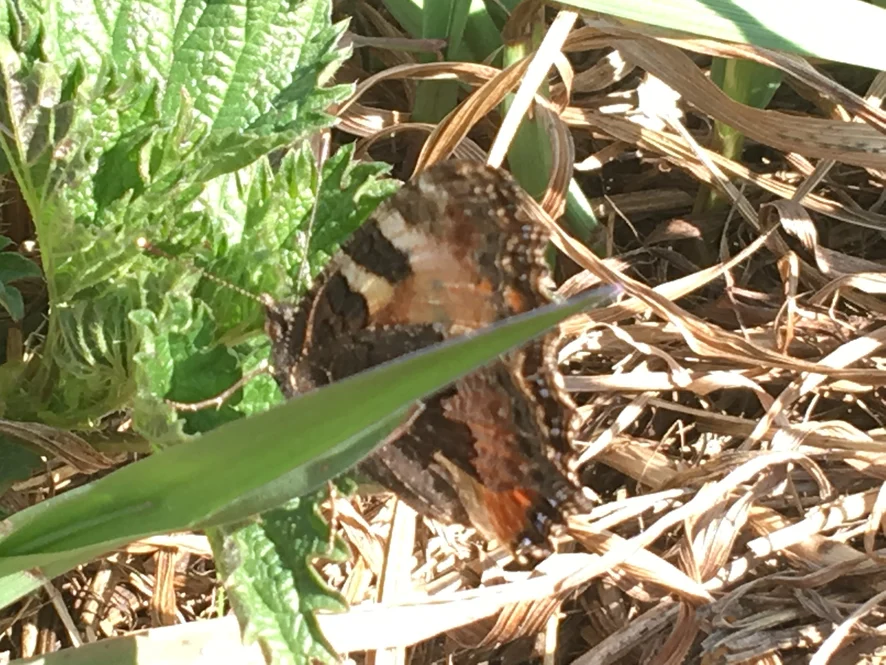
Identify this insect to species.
Aglais urticae
